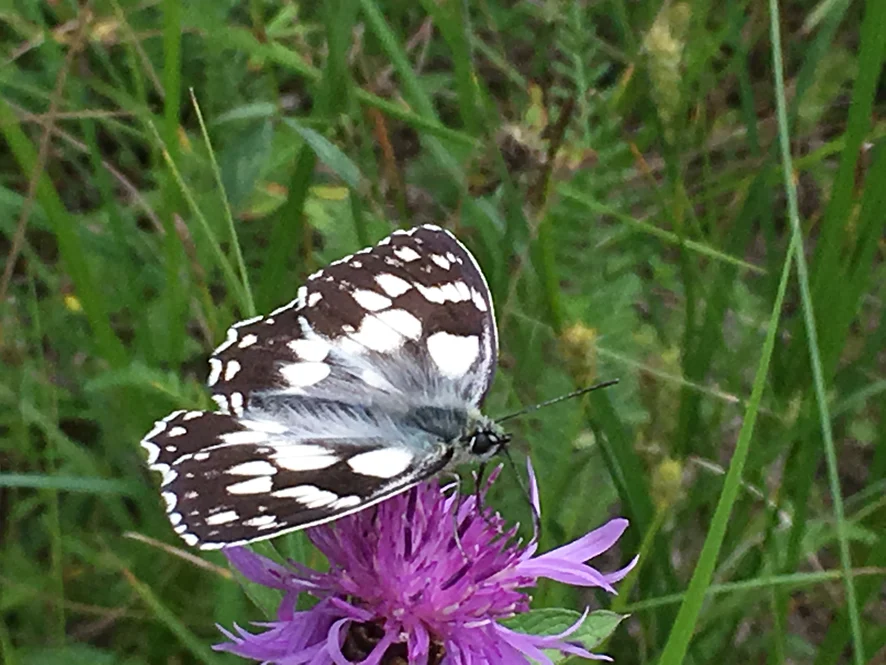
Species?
Melanargia galathea
